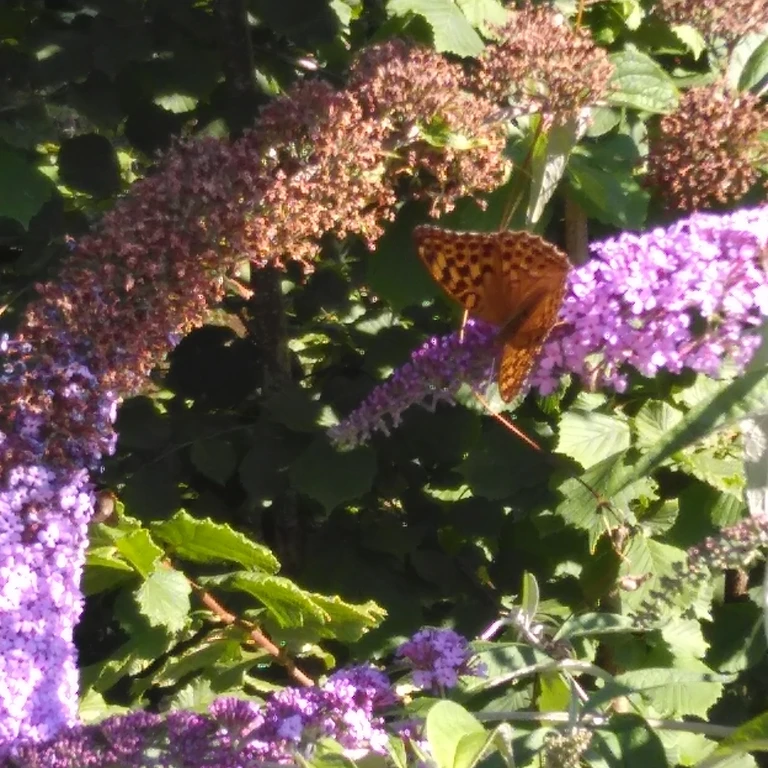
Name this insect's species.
Argynnis paphia
